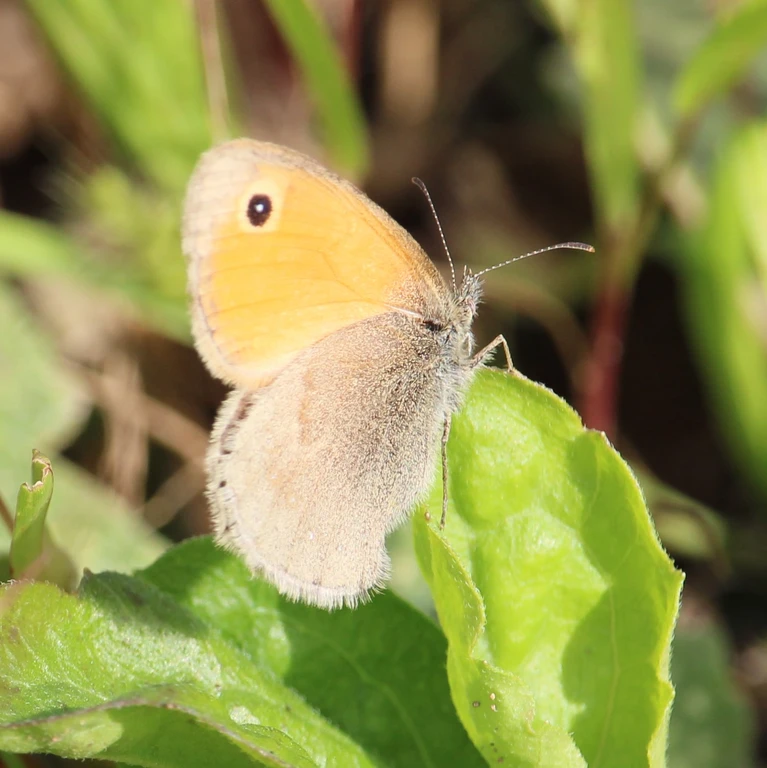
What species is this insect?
Coenonympha pamphilus
